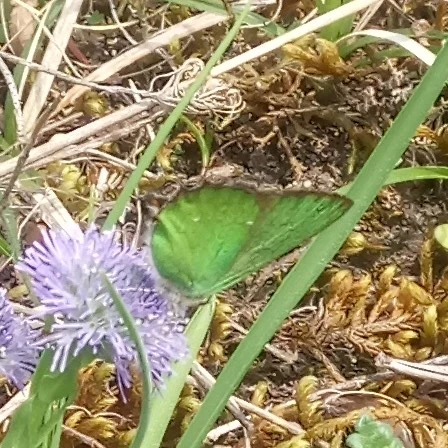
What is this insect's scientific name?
Callophrys rubi
